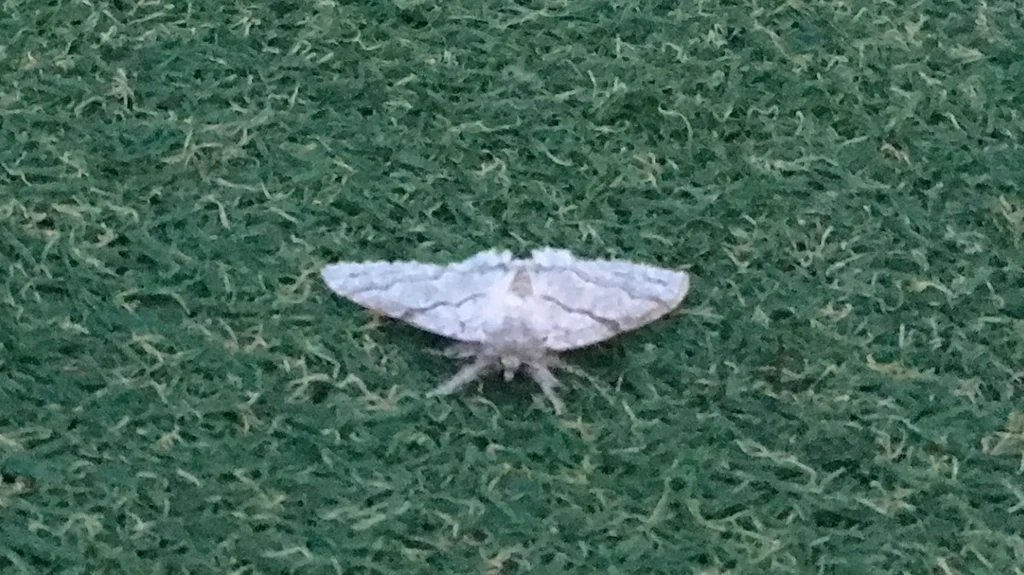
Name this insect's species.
Calliteara pudibunda
